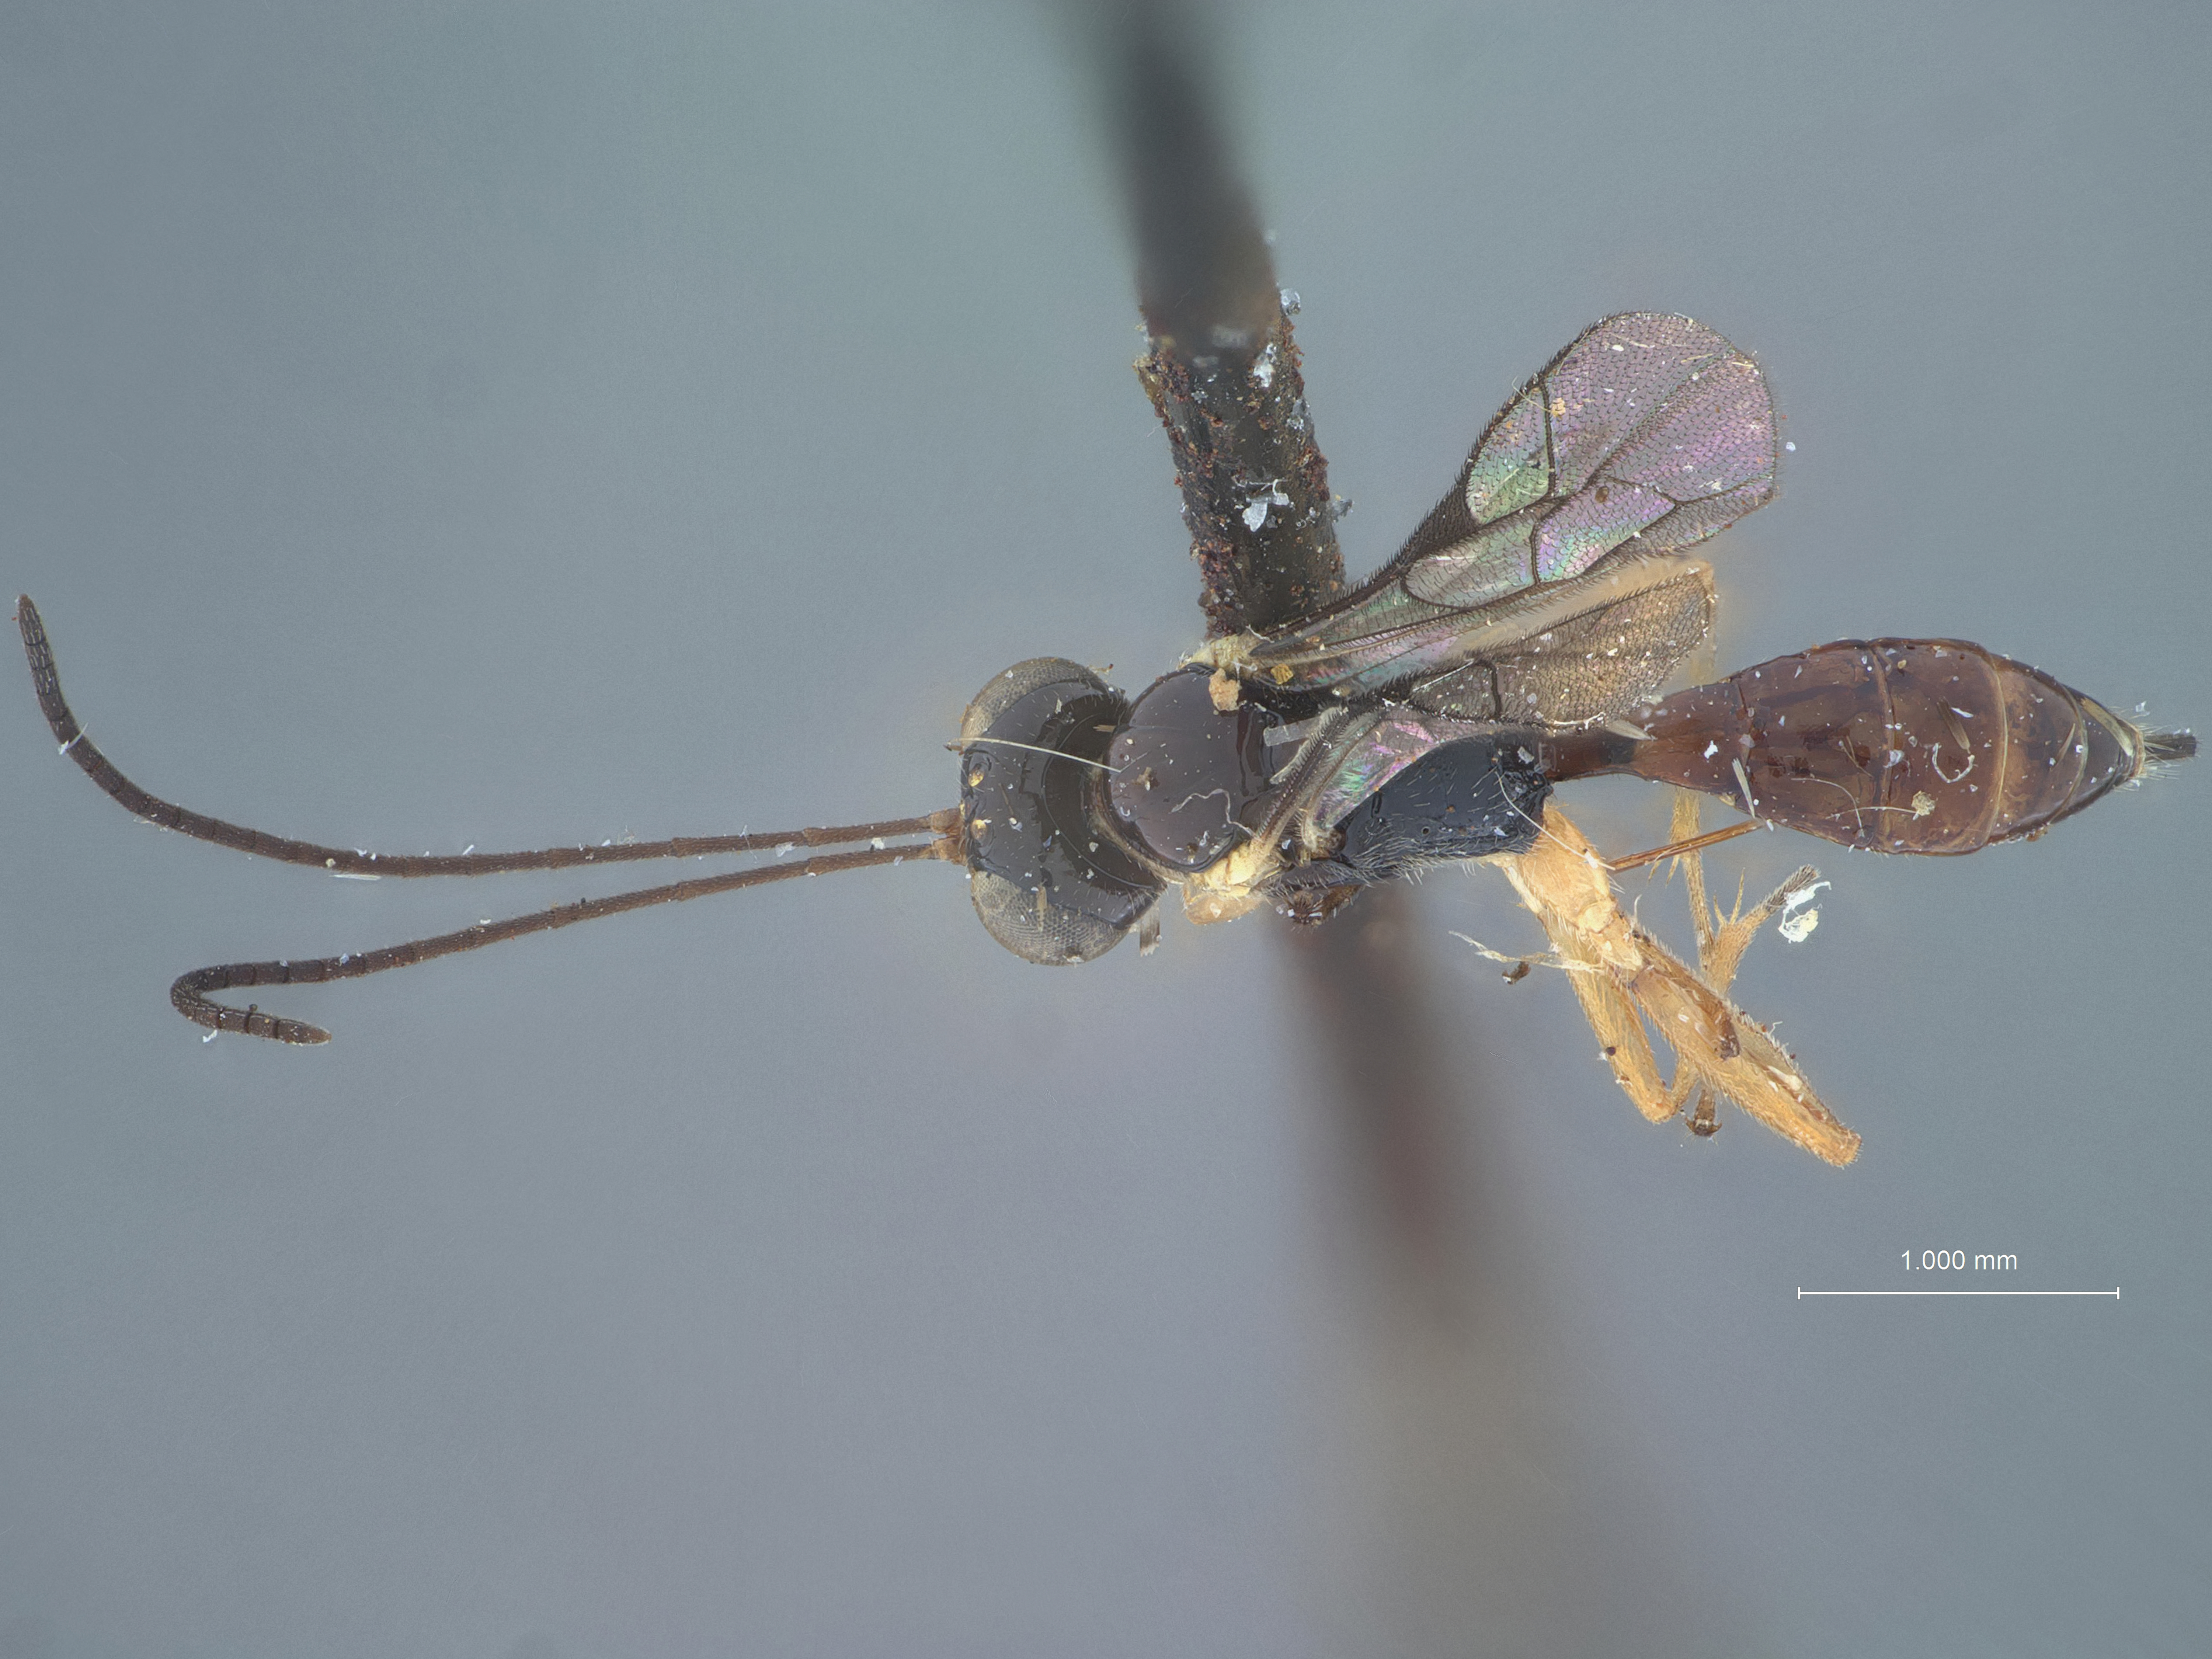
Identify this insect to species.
Paraphylax badius
